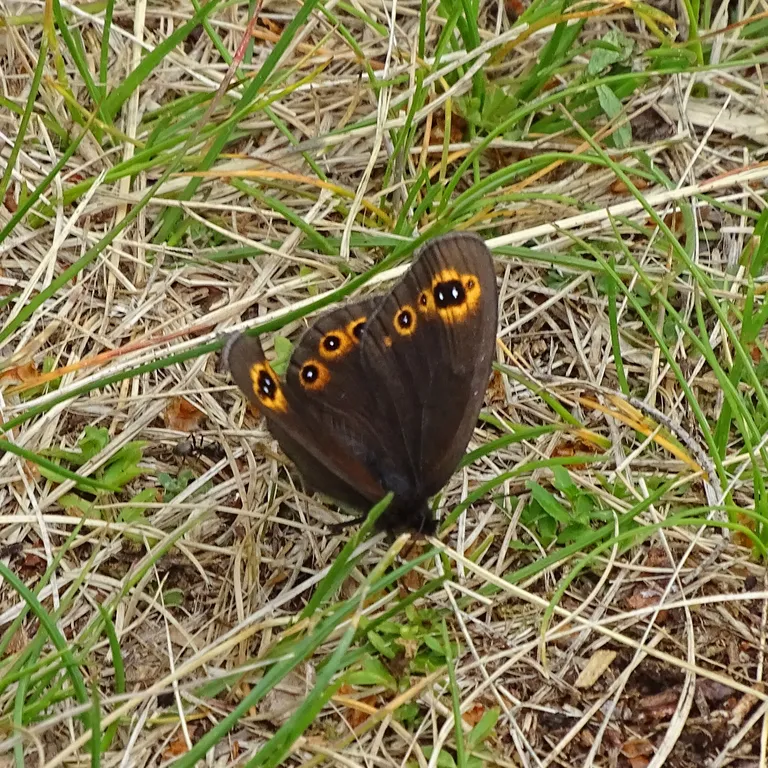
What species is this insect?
Erebia medusa
